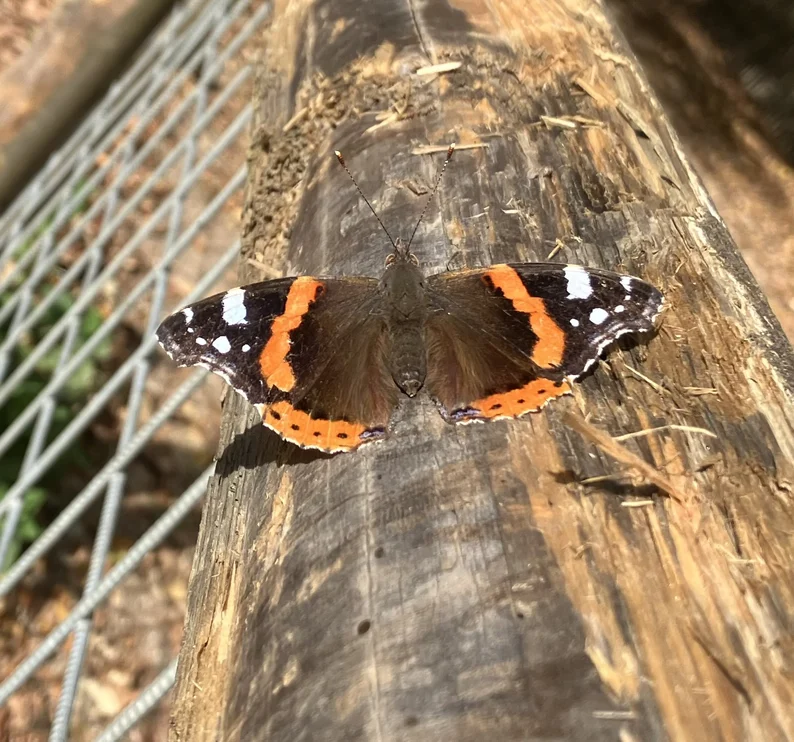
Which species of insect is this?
Vanessa atalanta
